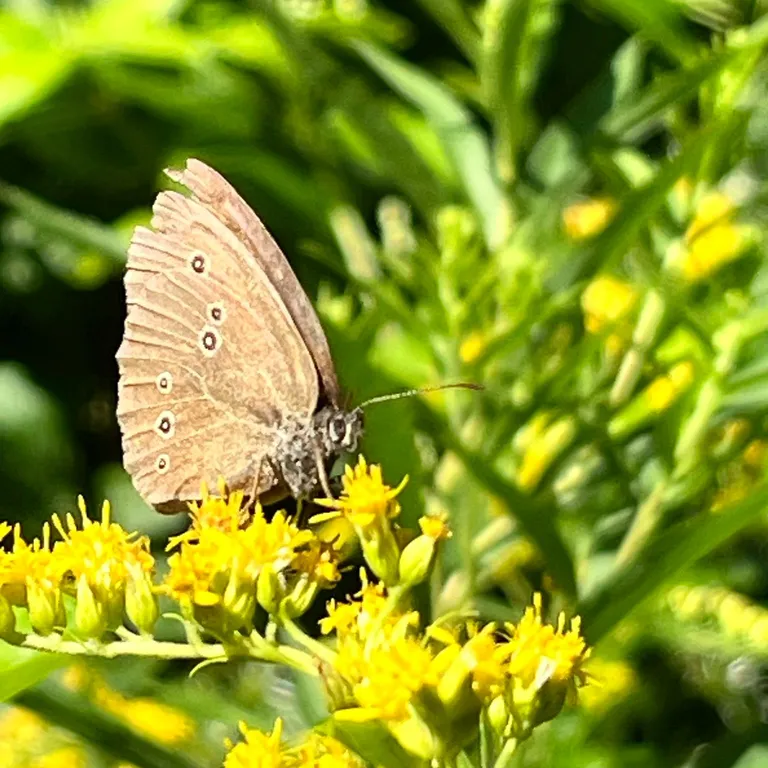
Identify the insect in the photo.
Aphantopus hyperantus
